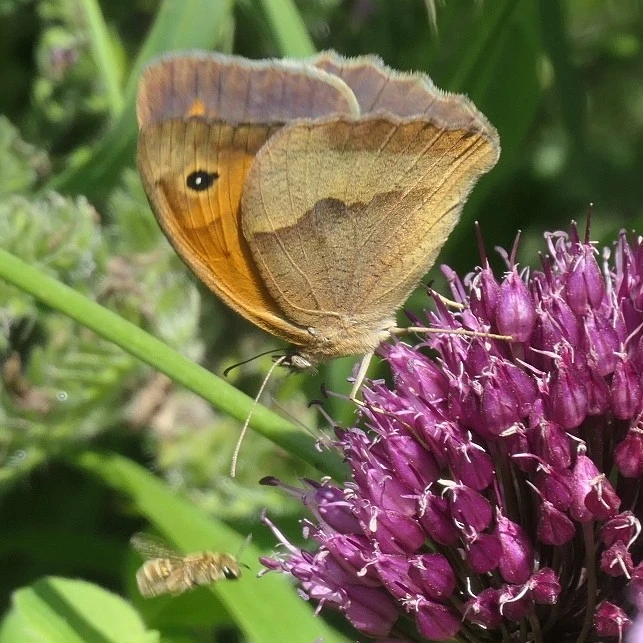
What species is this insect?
Maniola jurtina
